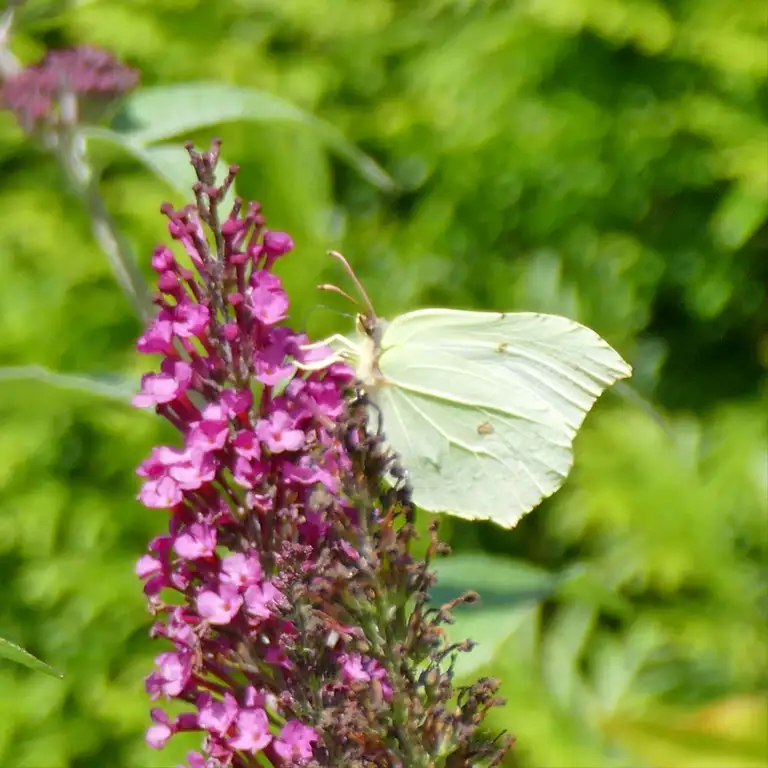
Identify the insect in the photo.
Gonepteryx rhamni
